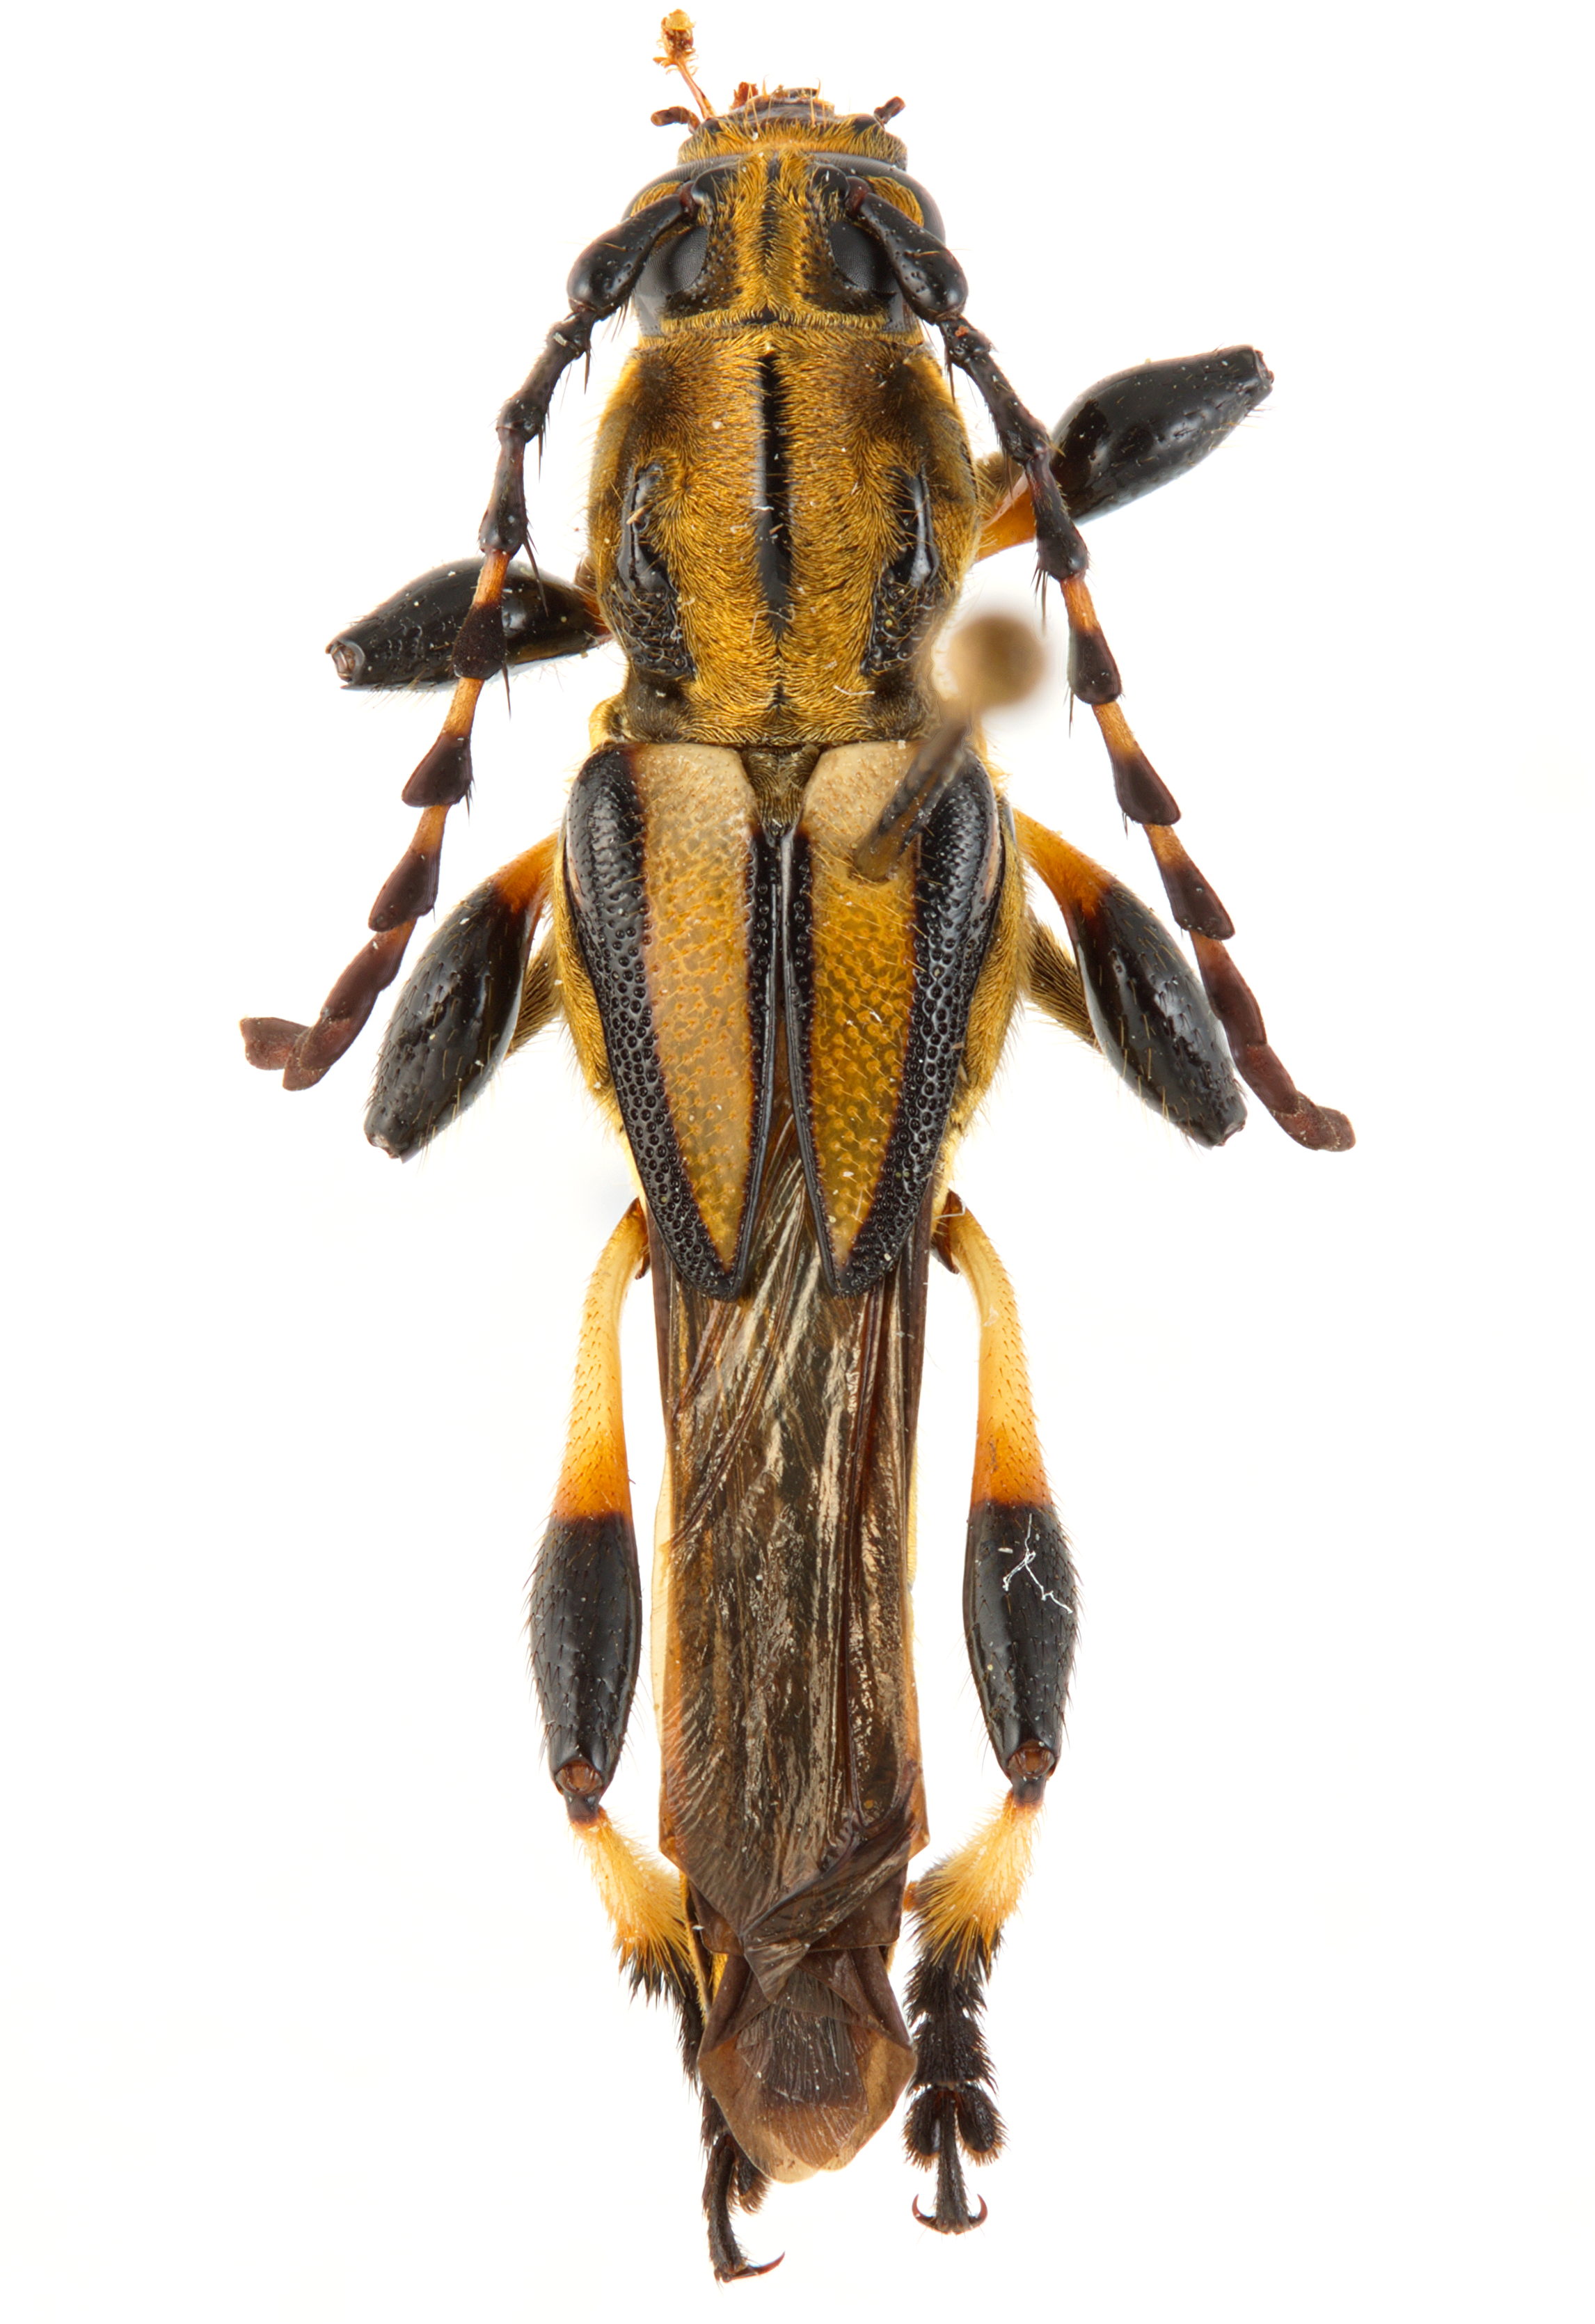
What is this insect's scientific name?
Bromiades brachyptera
